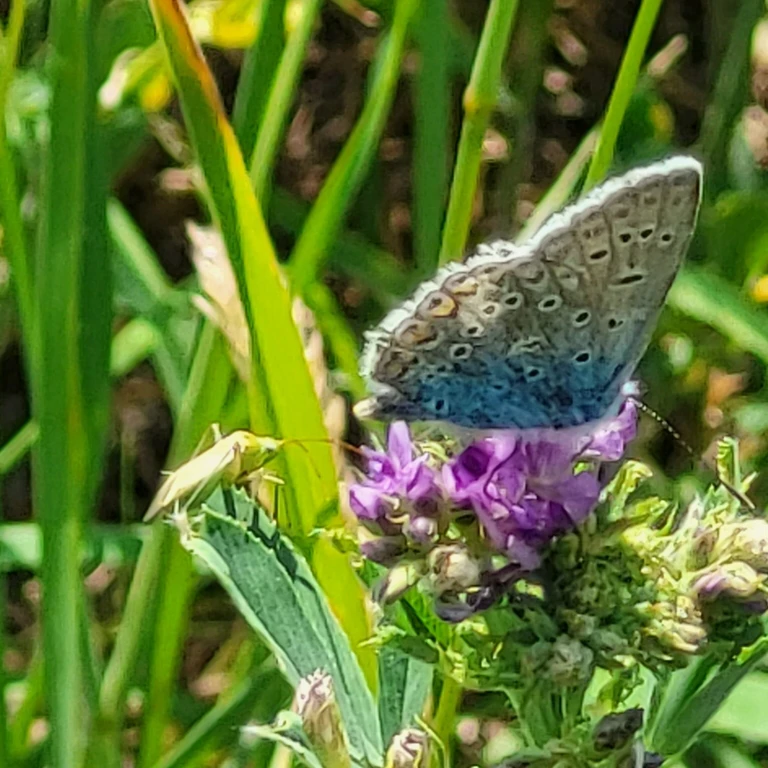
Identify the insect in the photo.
Polyommatus icarus
